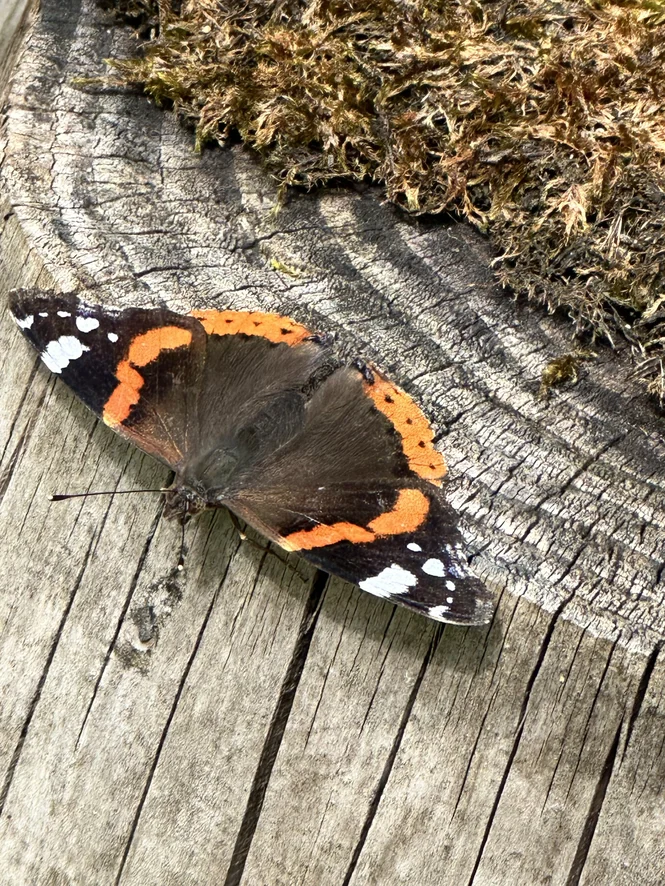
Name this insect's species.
Vanessa atalanta
